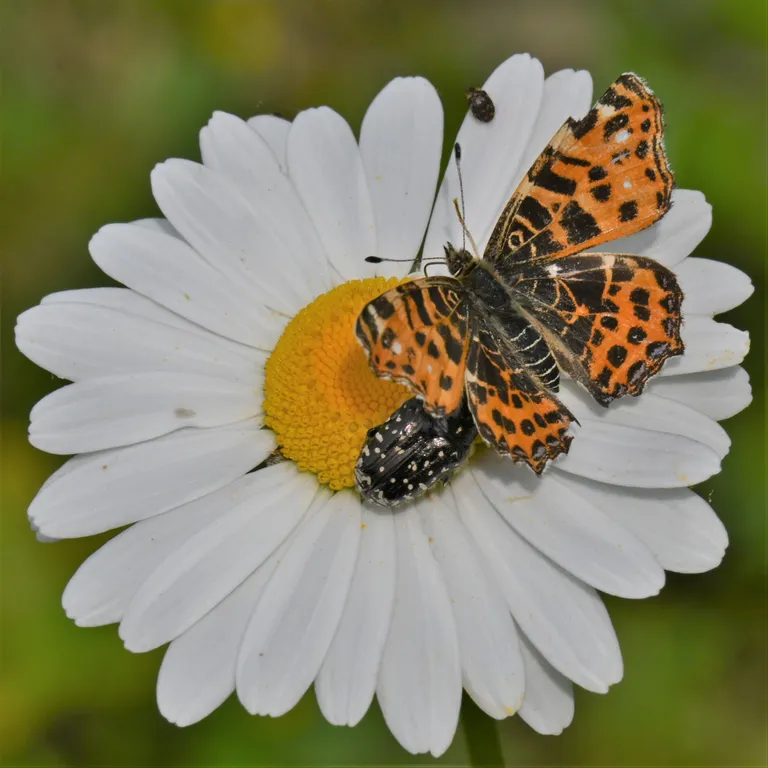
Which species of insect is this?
Araschnia levana
